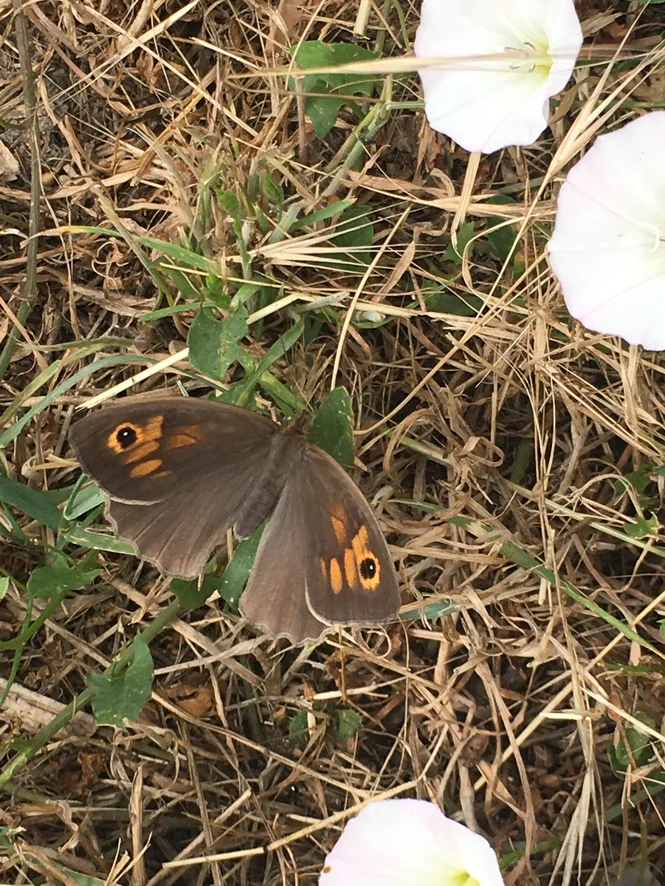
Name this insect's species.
Maniola jurtina
